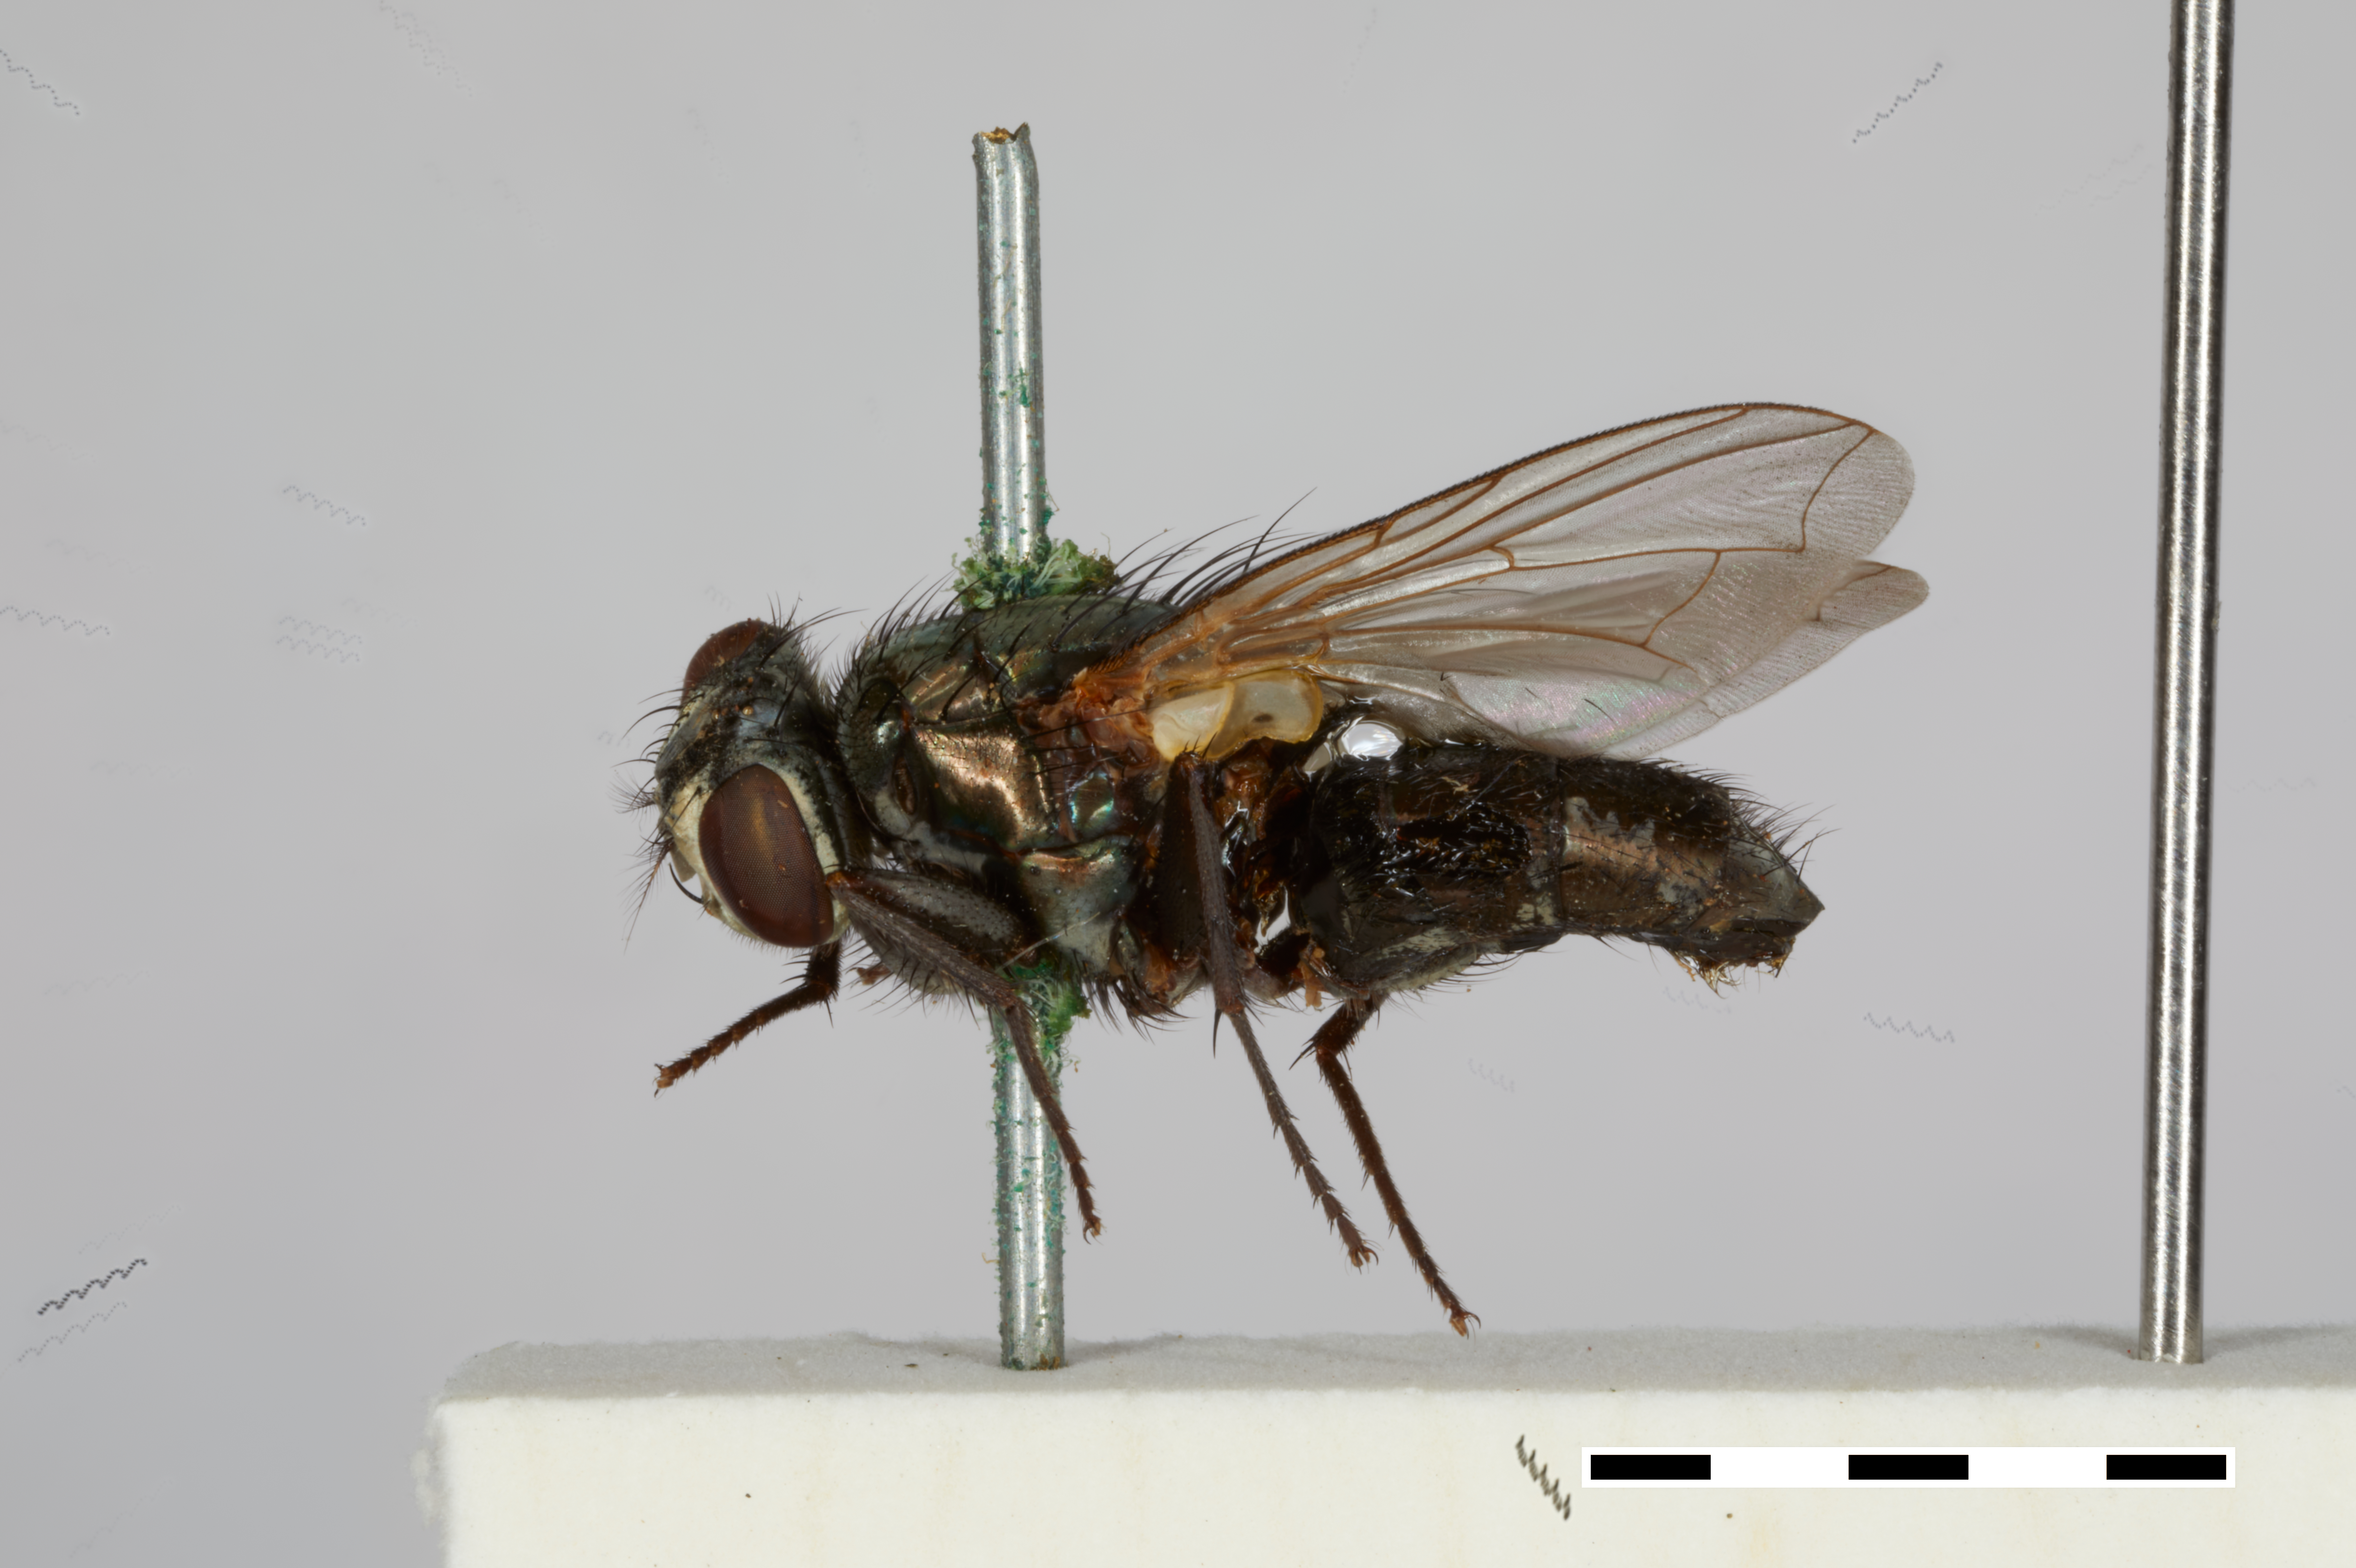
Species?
Hemipyrellia orientalis
